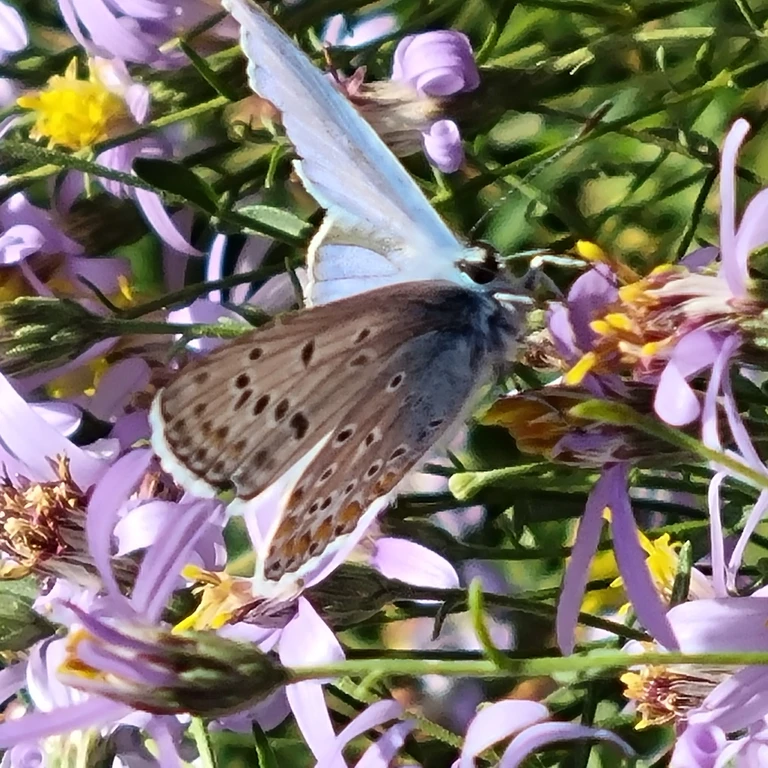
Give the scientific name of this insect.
Polyommatus icarus
